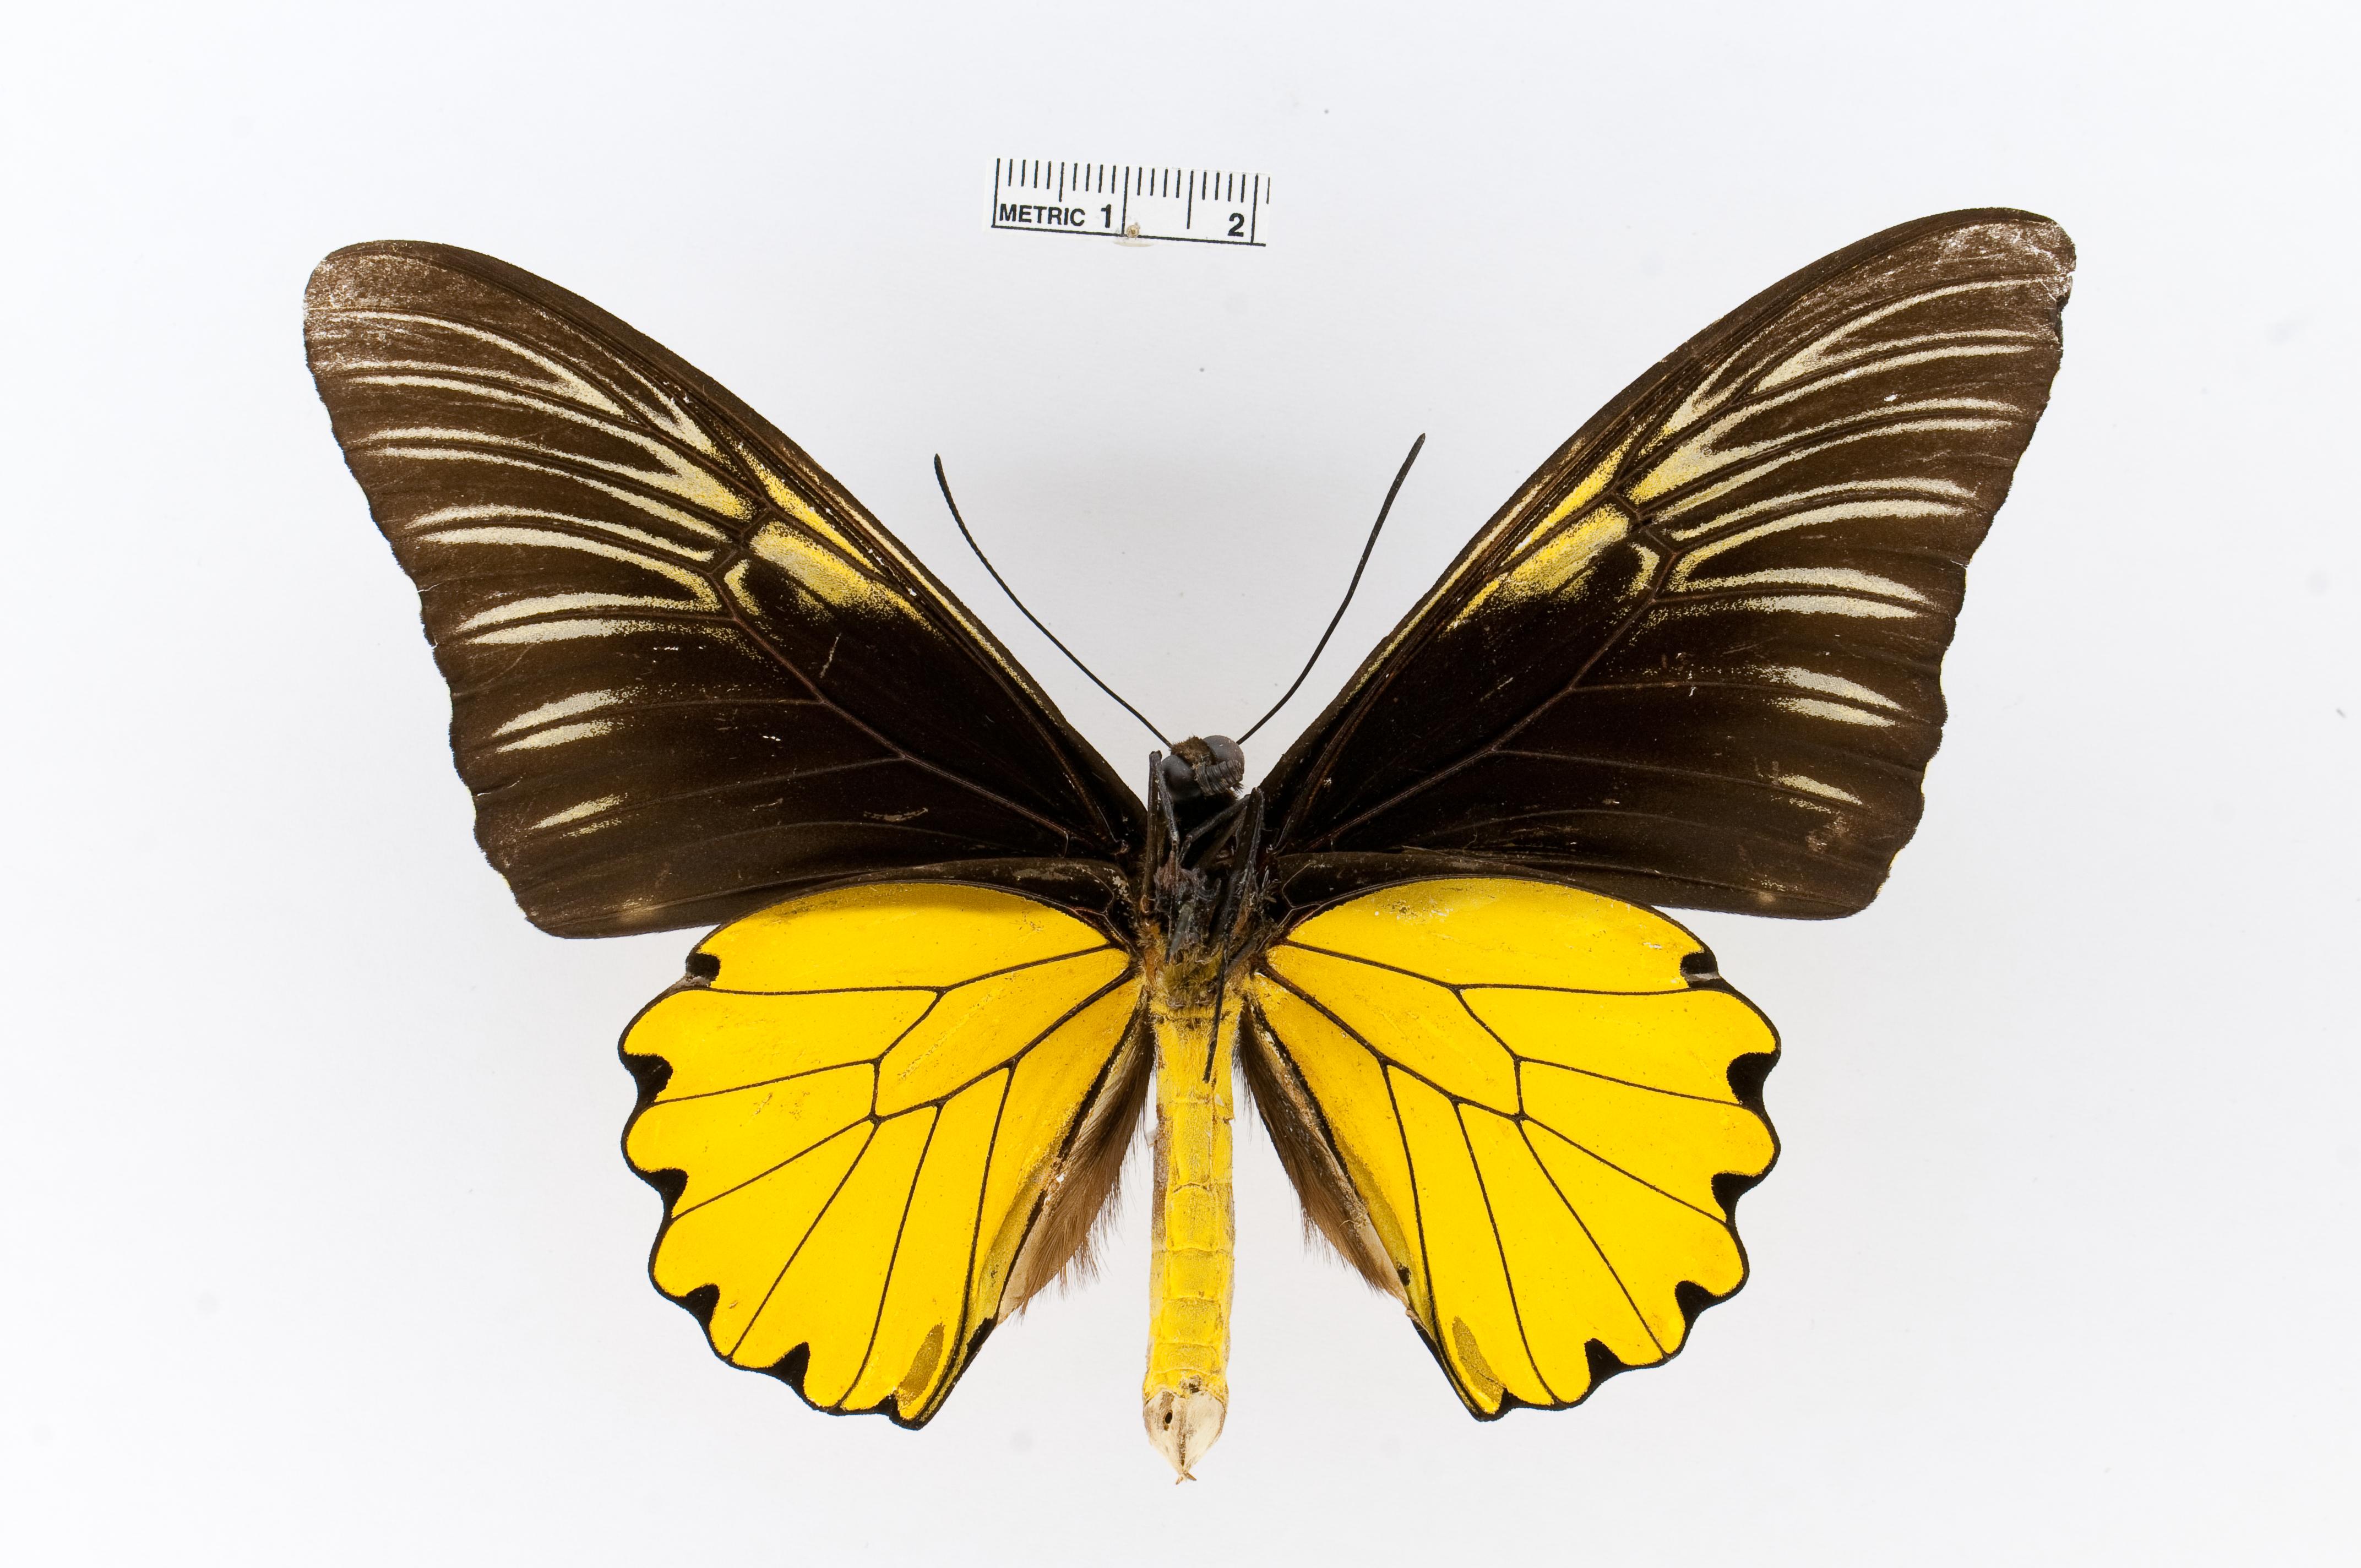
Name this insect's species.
Troides amphrysus
